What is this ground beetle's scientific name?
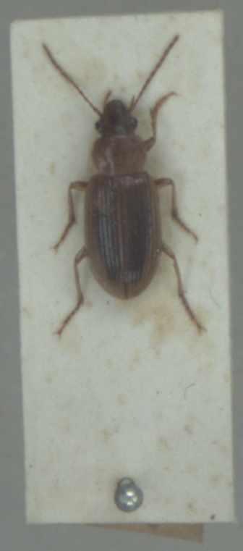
Dicheirotrichus obsoletus
